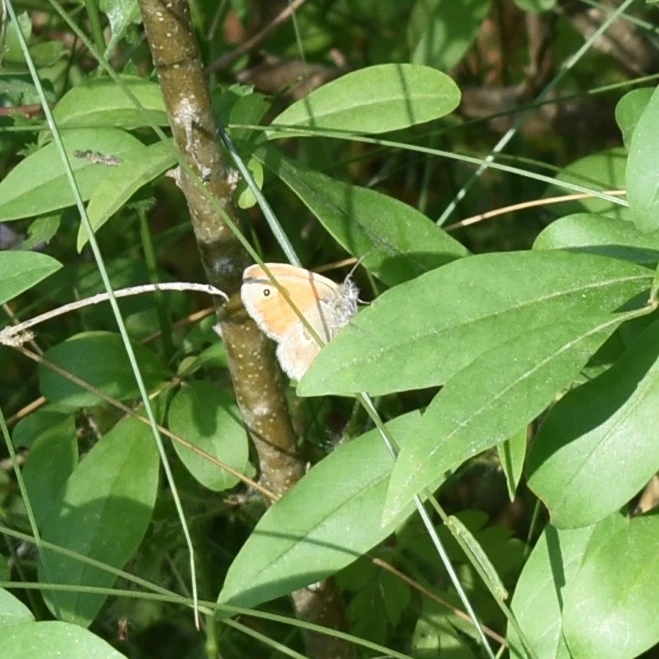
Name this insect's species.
Coenonympha pamphilus
